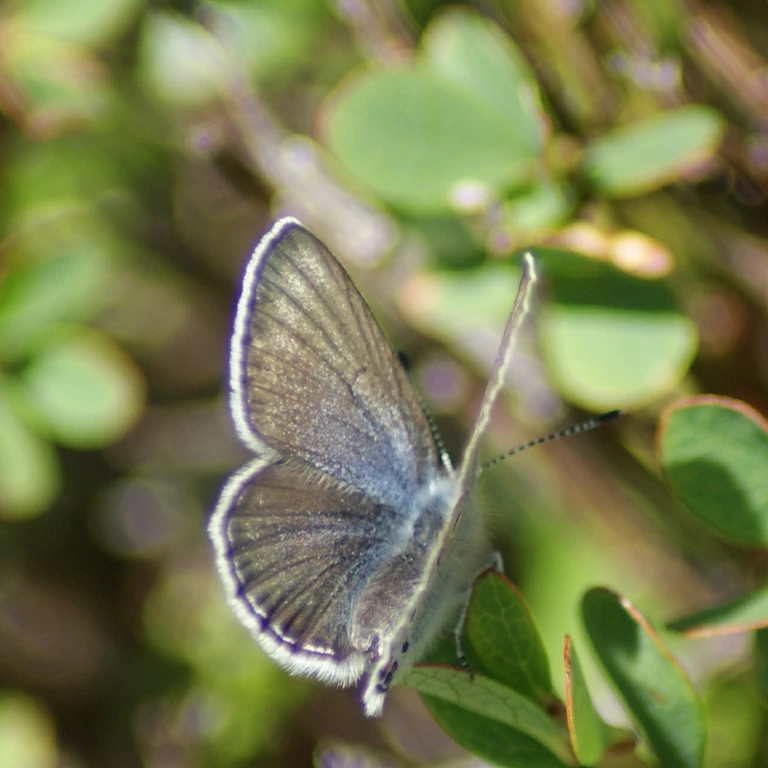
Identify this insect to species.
Agriades optilete (also Vacciniina optilete)
